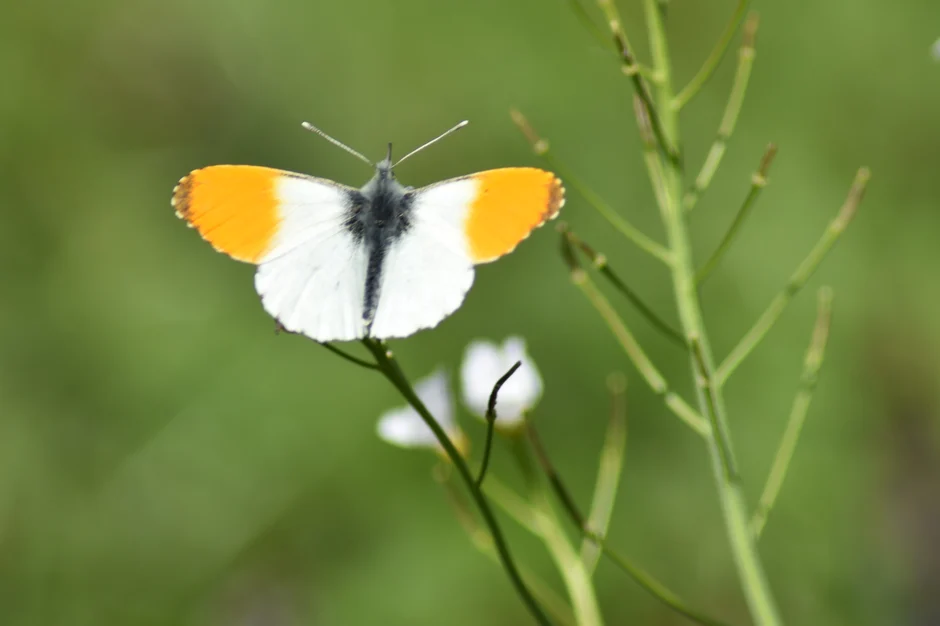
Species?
Anthocharis cardamines
